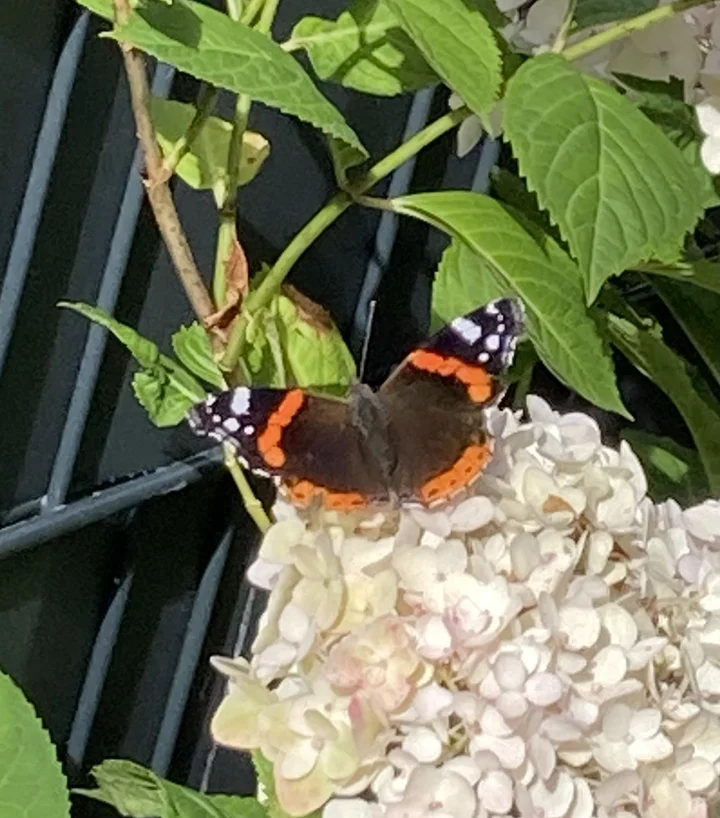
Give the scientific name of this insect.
Vanessa atalanta
